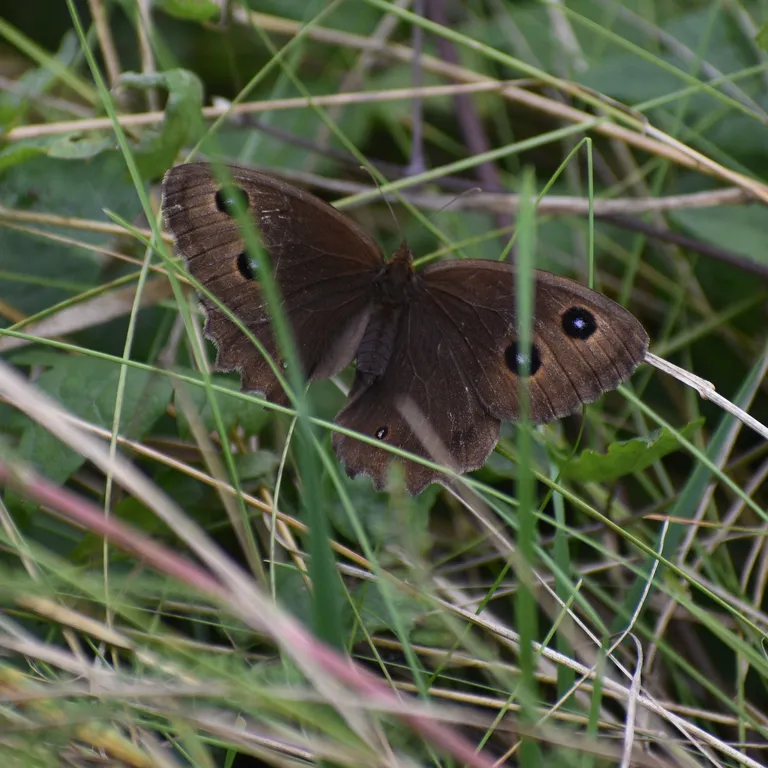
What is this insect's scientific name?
Minois dryas
